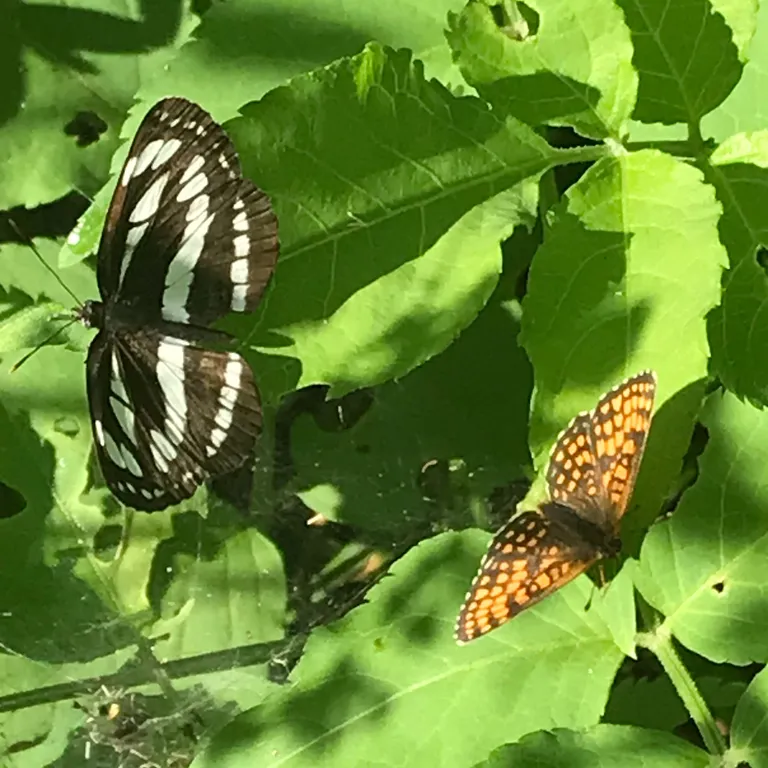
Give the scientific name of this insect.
Neptis sappho
